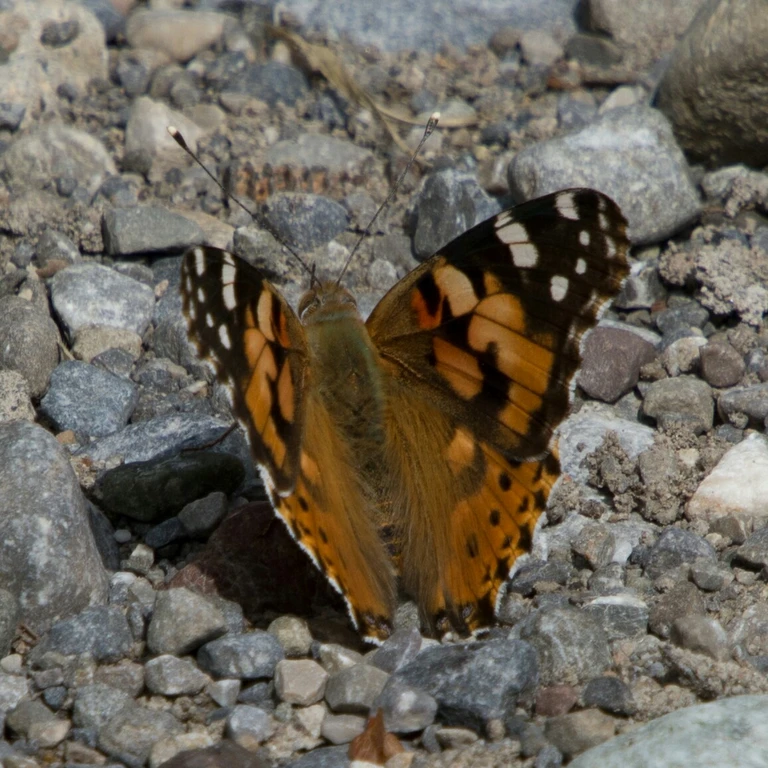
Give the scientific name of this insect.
Vanessa cardui
